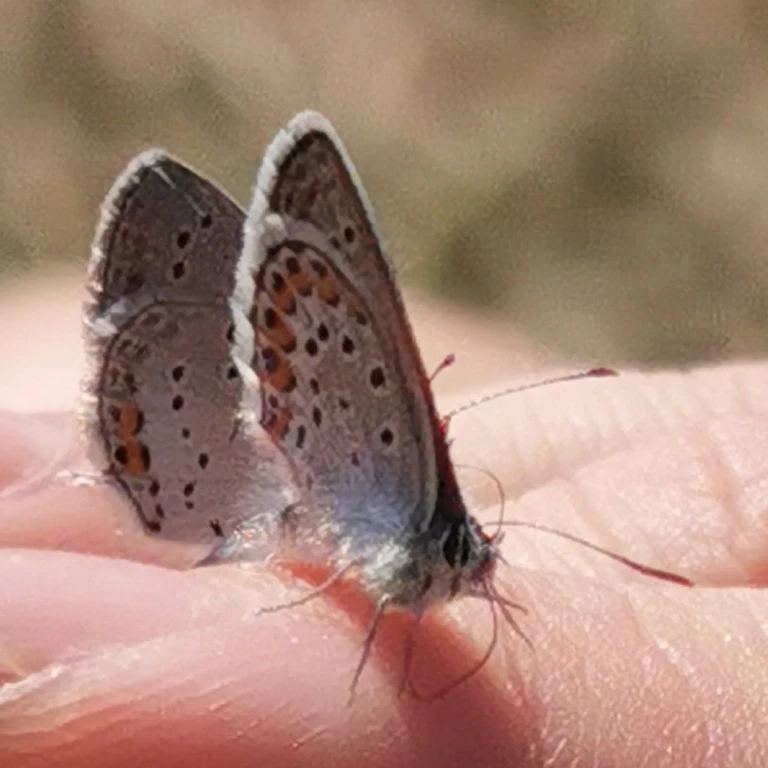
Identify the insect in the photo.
Cupido argiades (also Elkalyce argiades)
